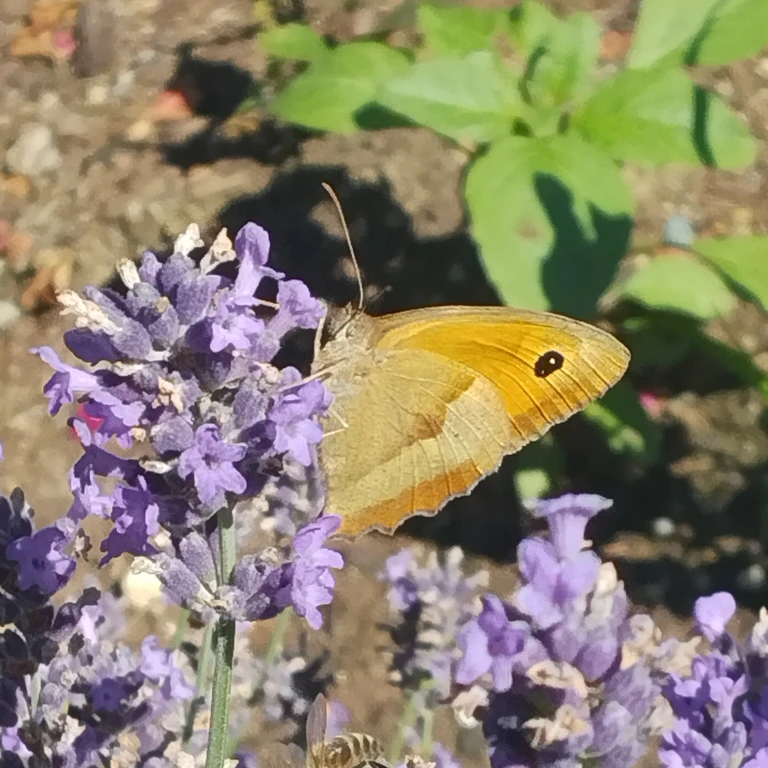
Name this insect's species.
Maniola jurtina
